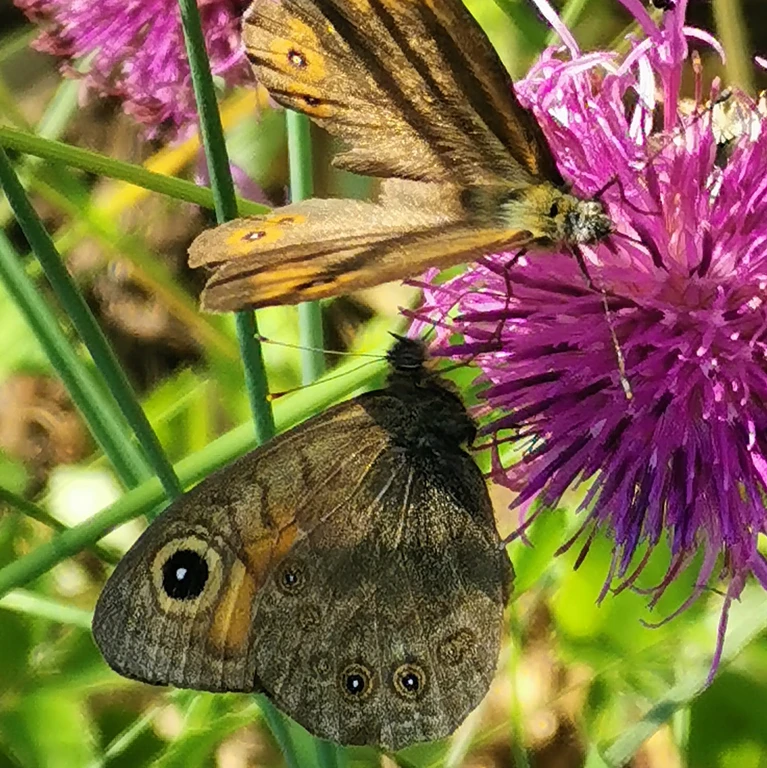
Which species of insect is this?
Lasiommata maera (also Pararge maera)
